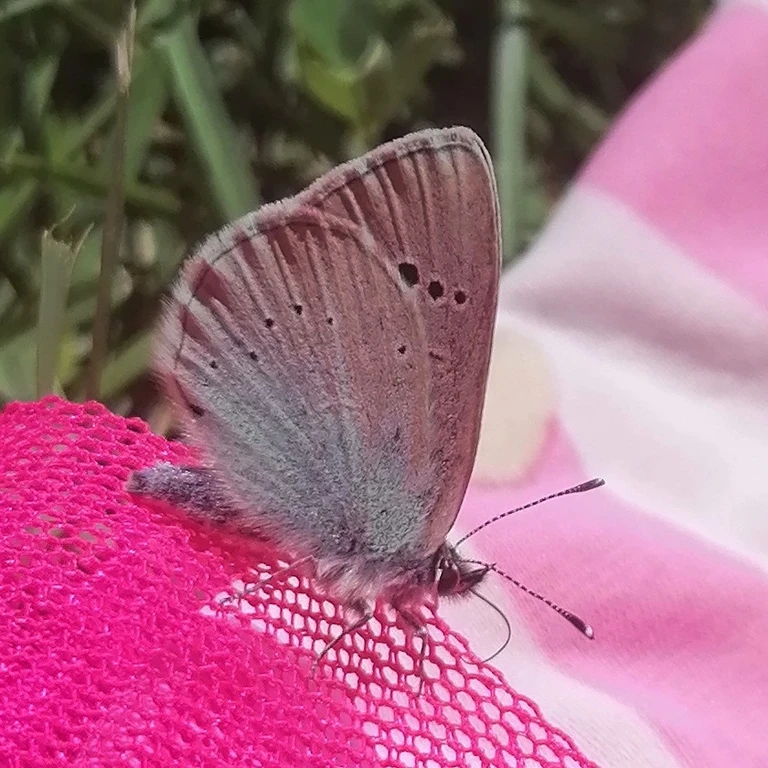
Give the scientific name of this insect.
Glaucopsyche alexis
